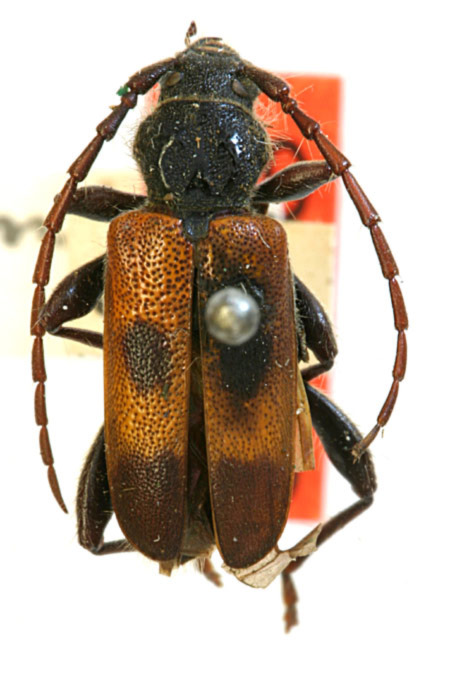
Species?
Semanotus ligneus (also Anocomis ampla)
